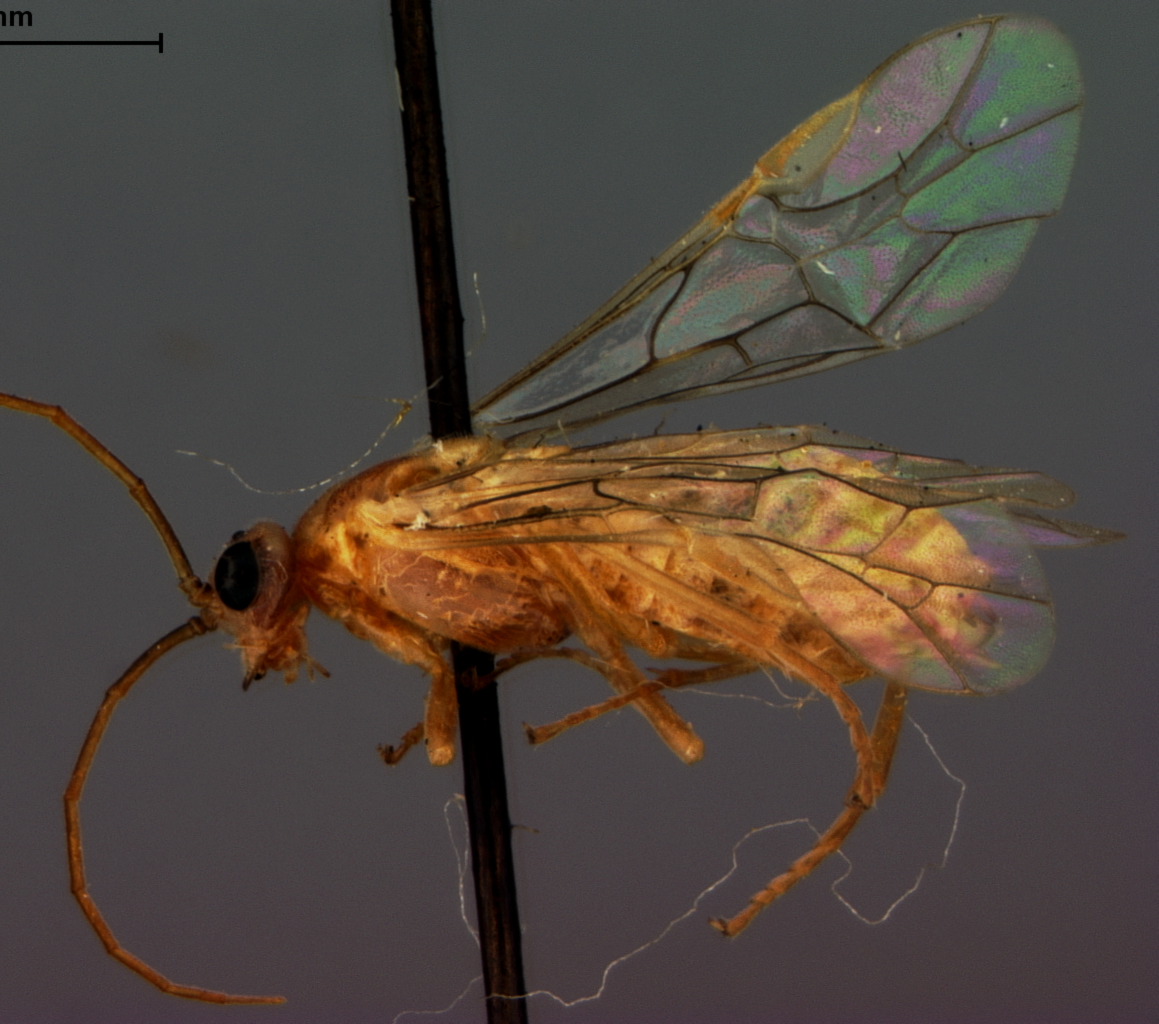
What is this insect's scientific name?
Pristiphora chromata
